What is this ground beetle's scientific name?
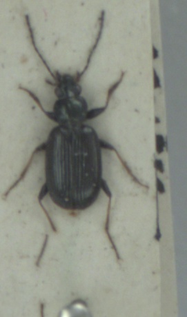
Bembidion tibiale
